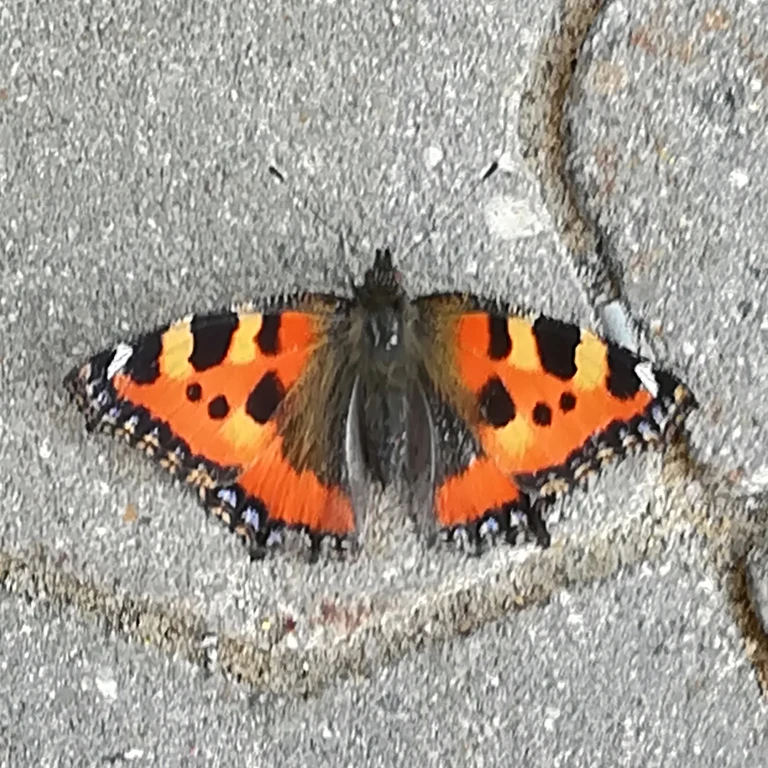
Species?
Aglais urticae
